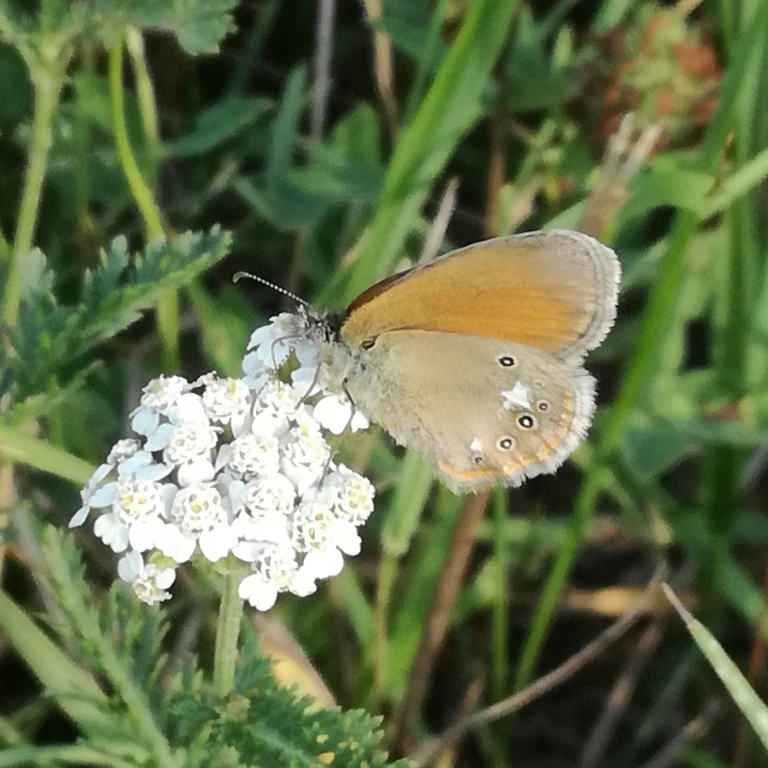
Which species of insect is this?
Coenonympha glycerion (also Coenonympha iphis)
